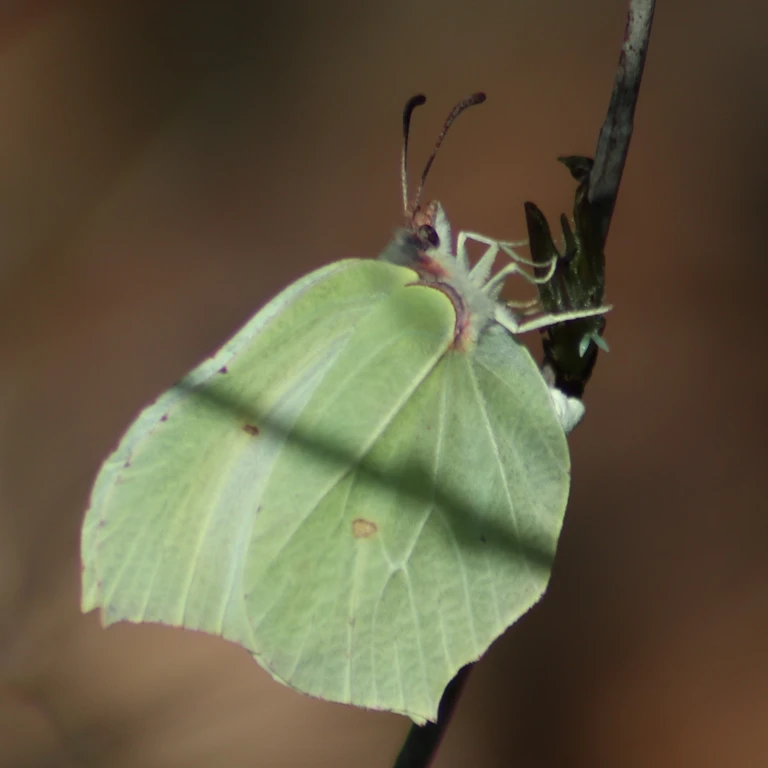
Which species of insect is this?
Gonepteryx rhamni
